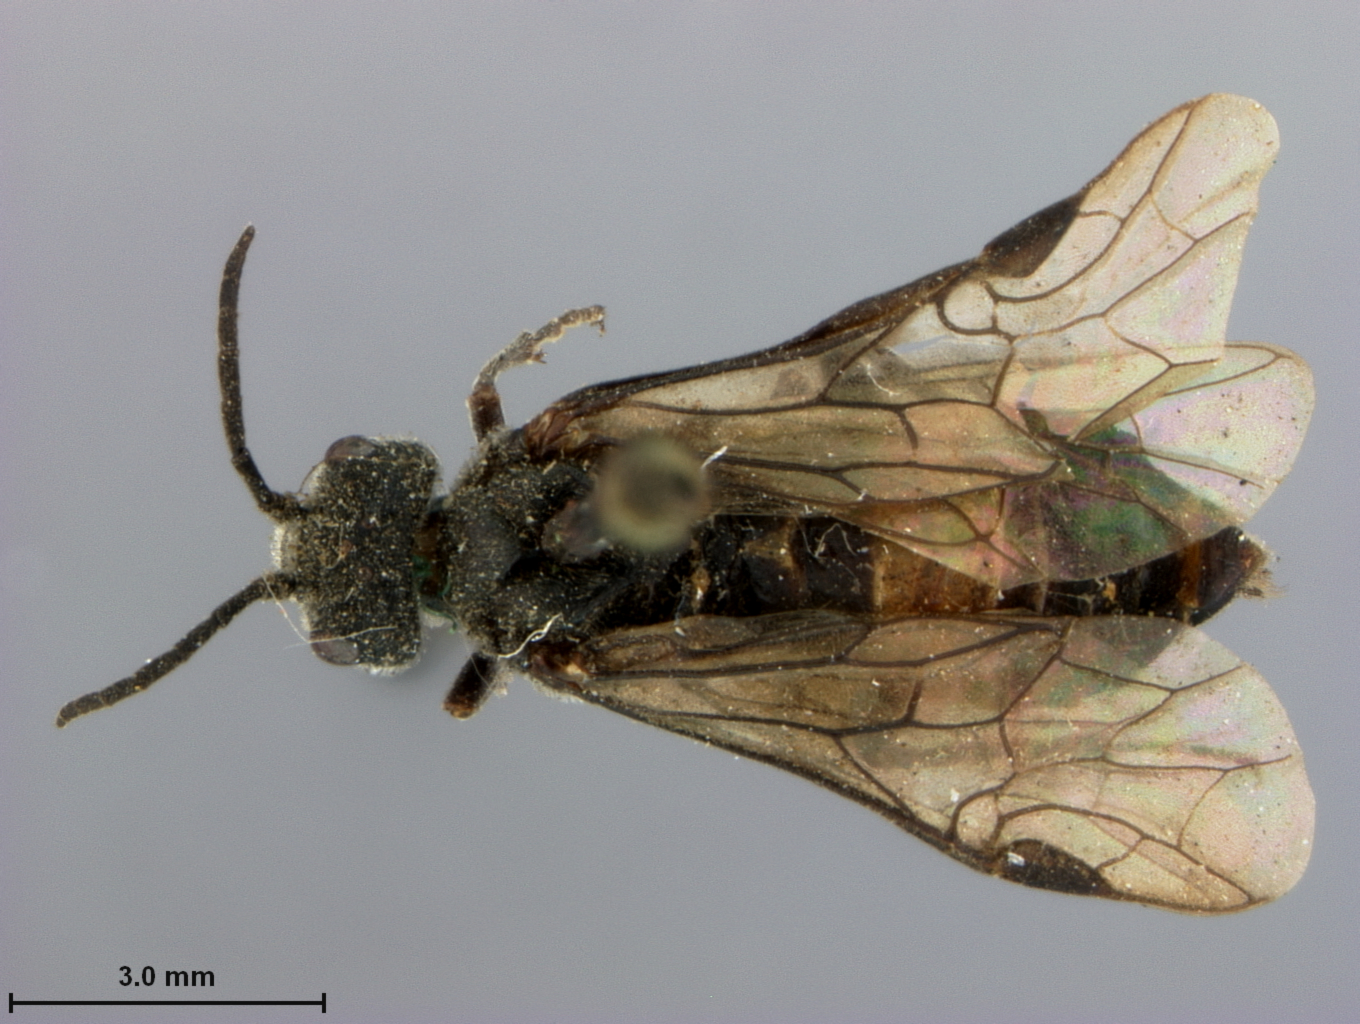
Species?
Dolerus interior
